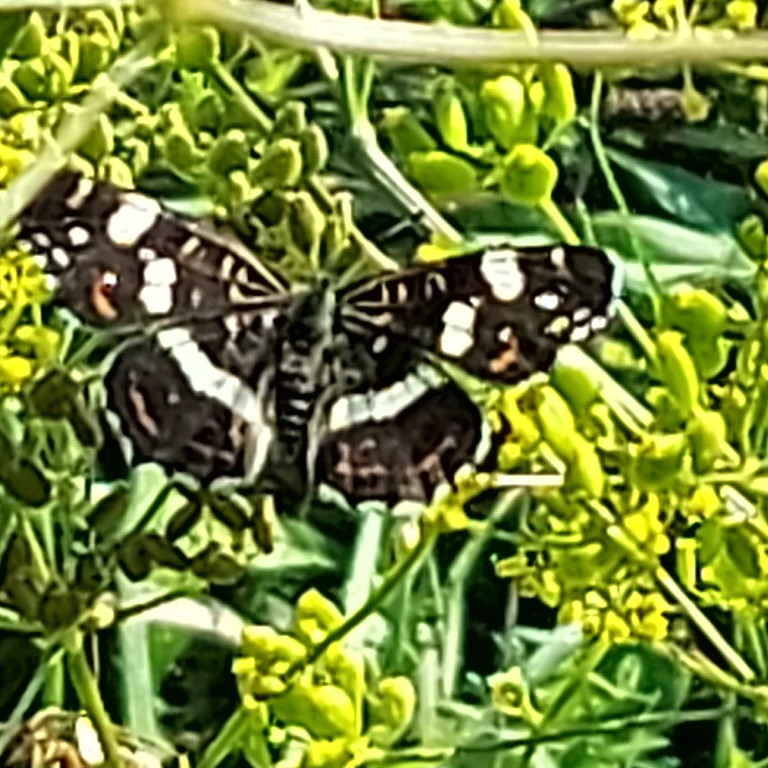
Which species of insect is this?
Araschnia levana
